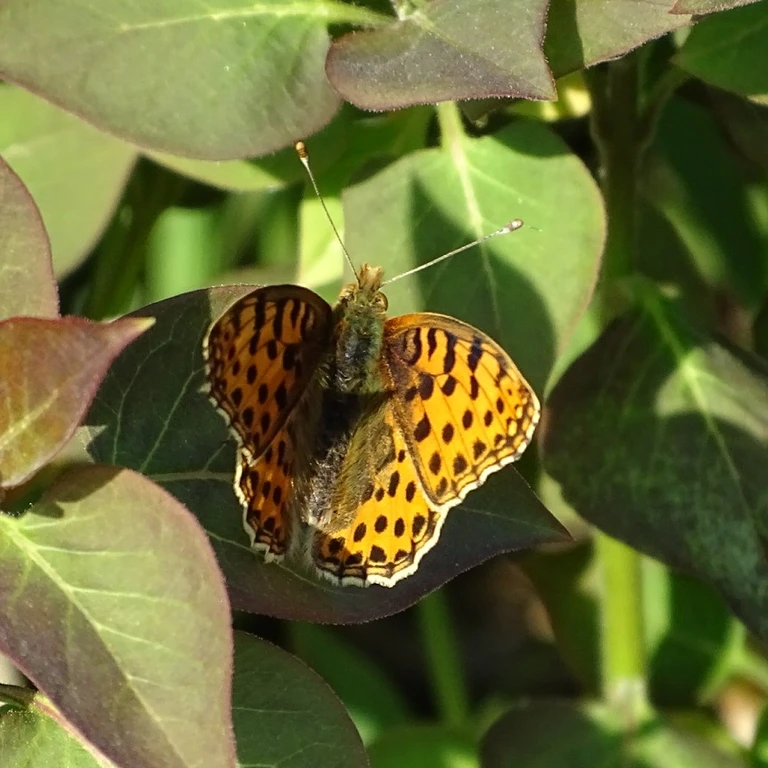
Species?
Issoria lathonia
